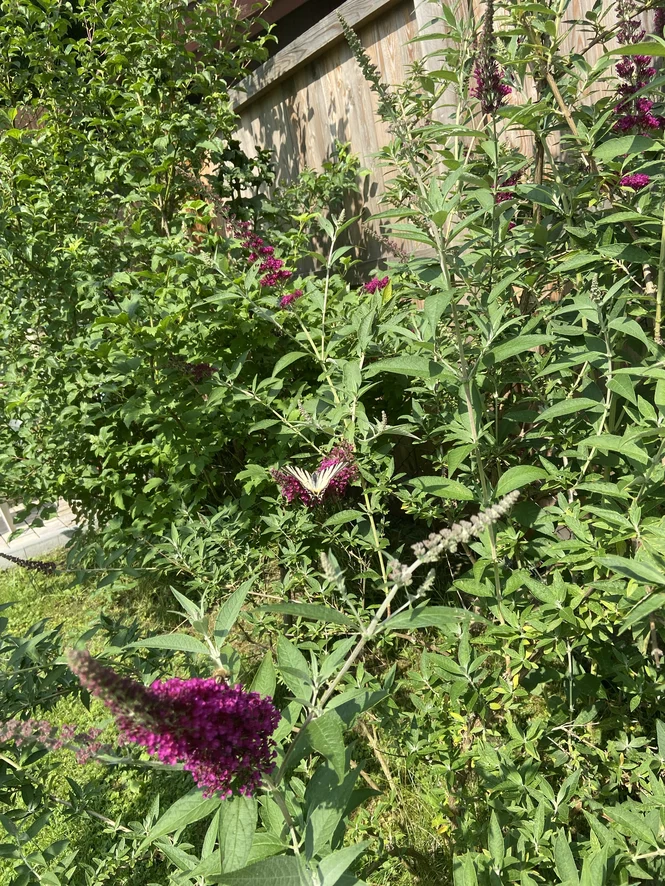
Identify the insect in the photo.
Iphiclides podalirius
